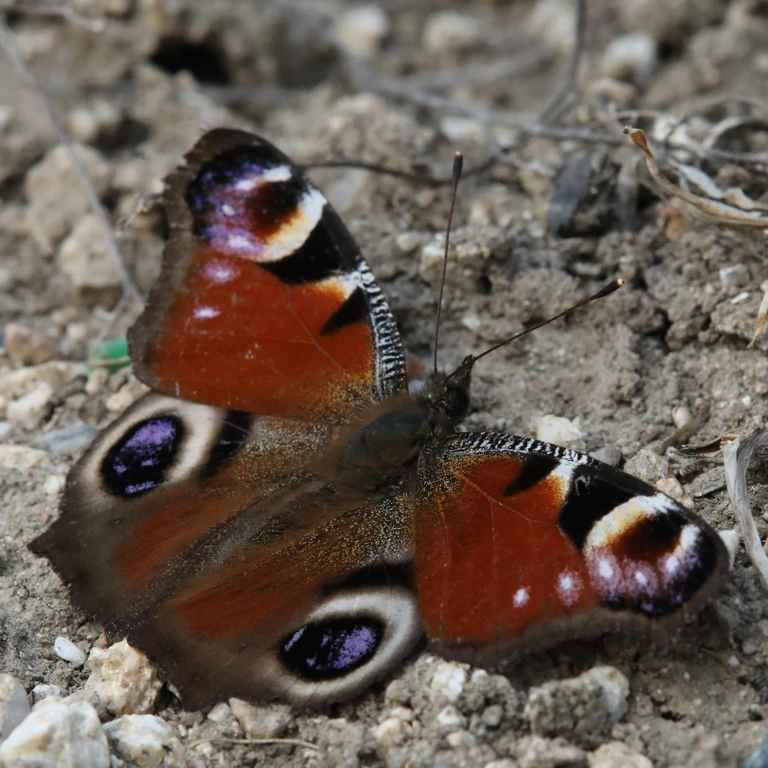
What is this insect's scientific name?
Aglais io
